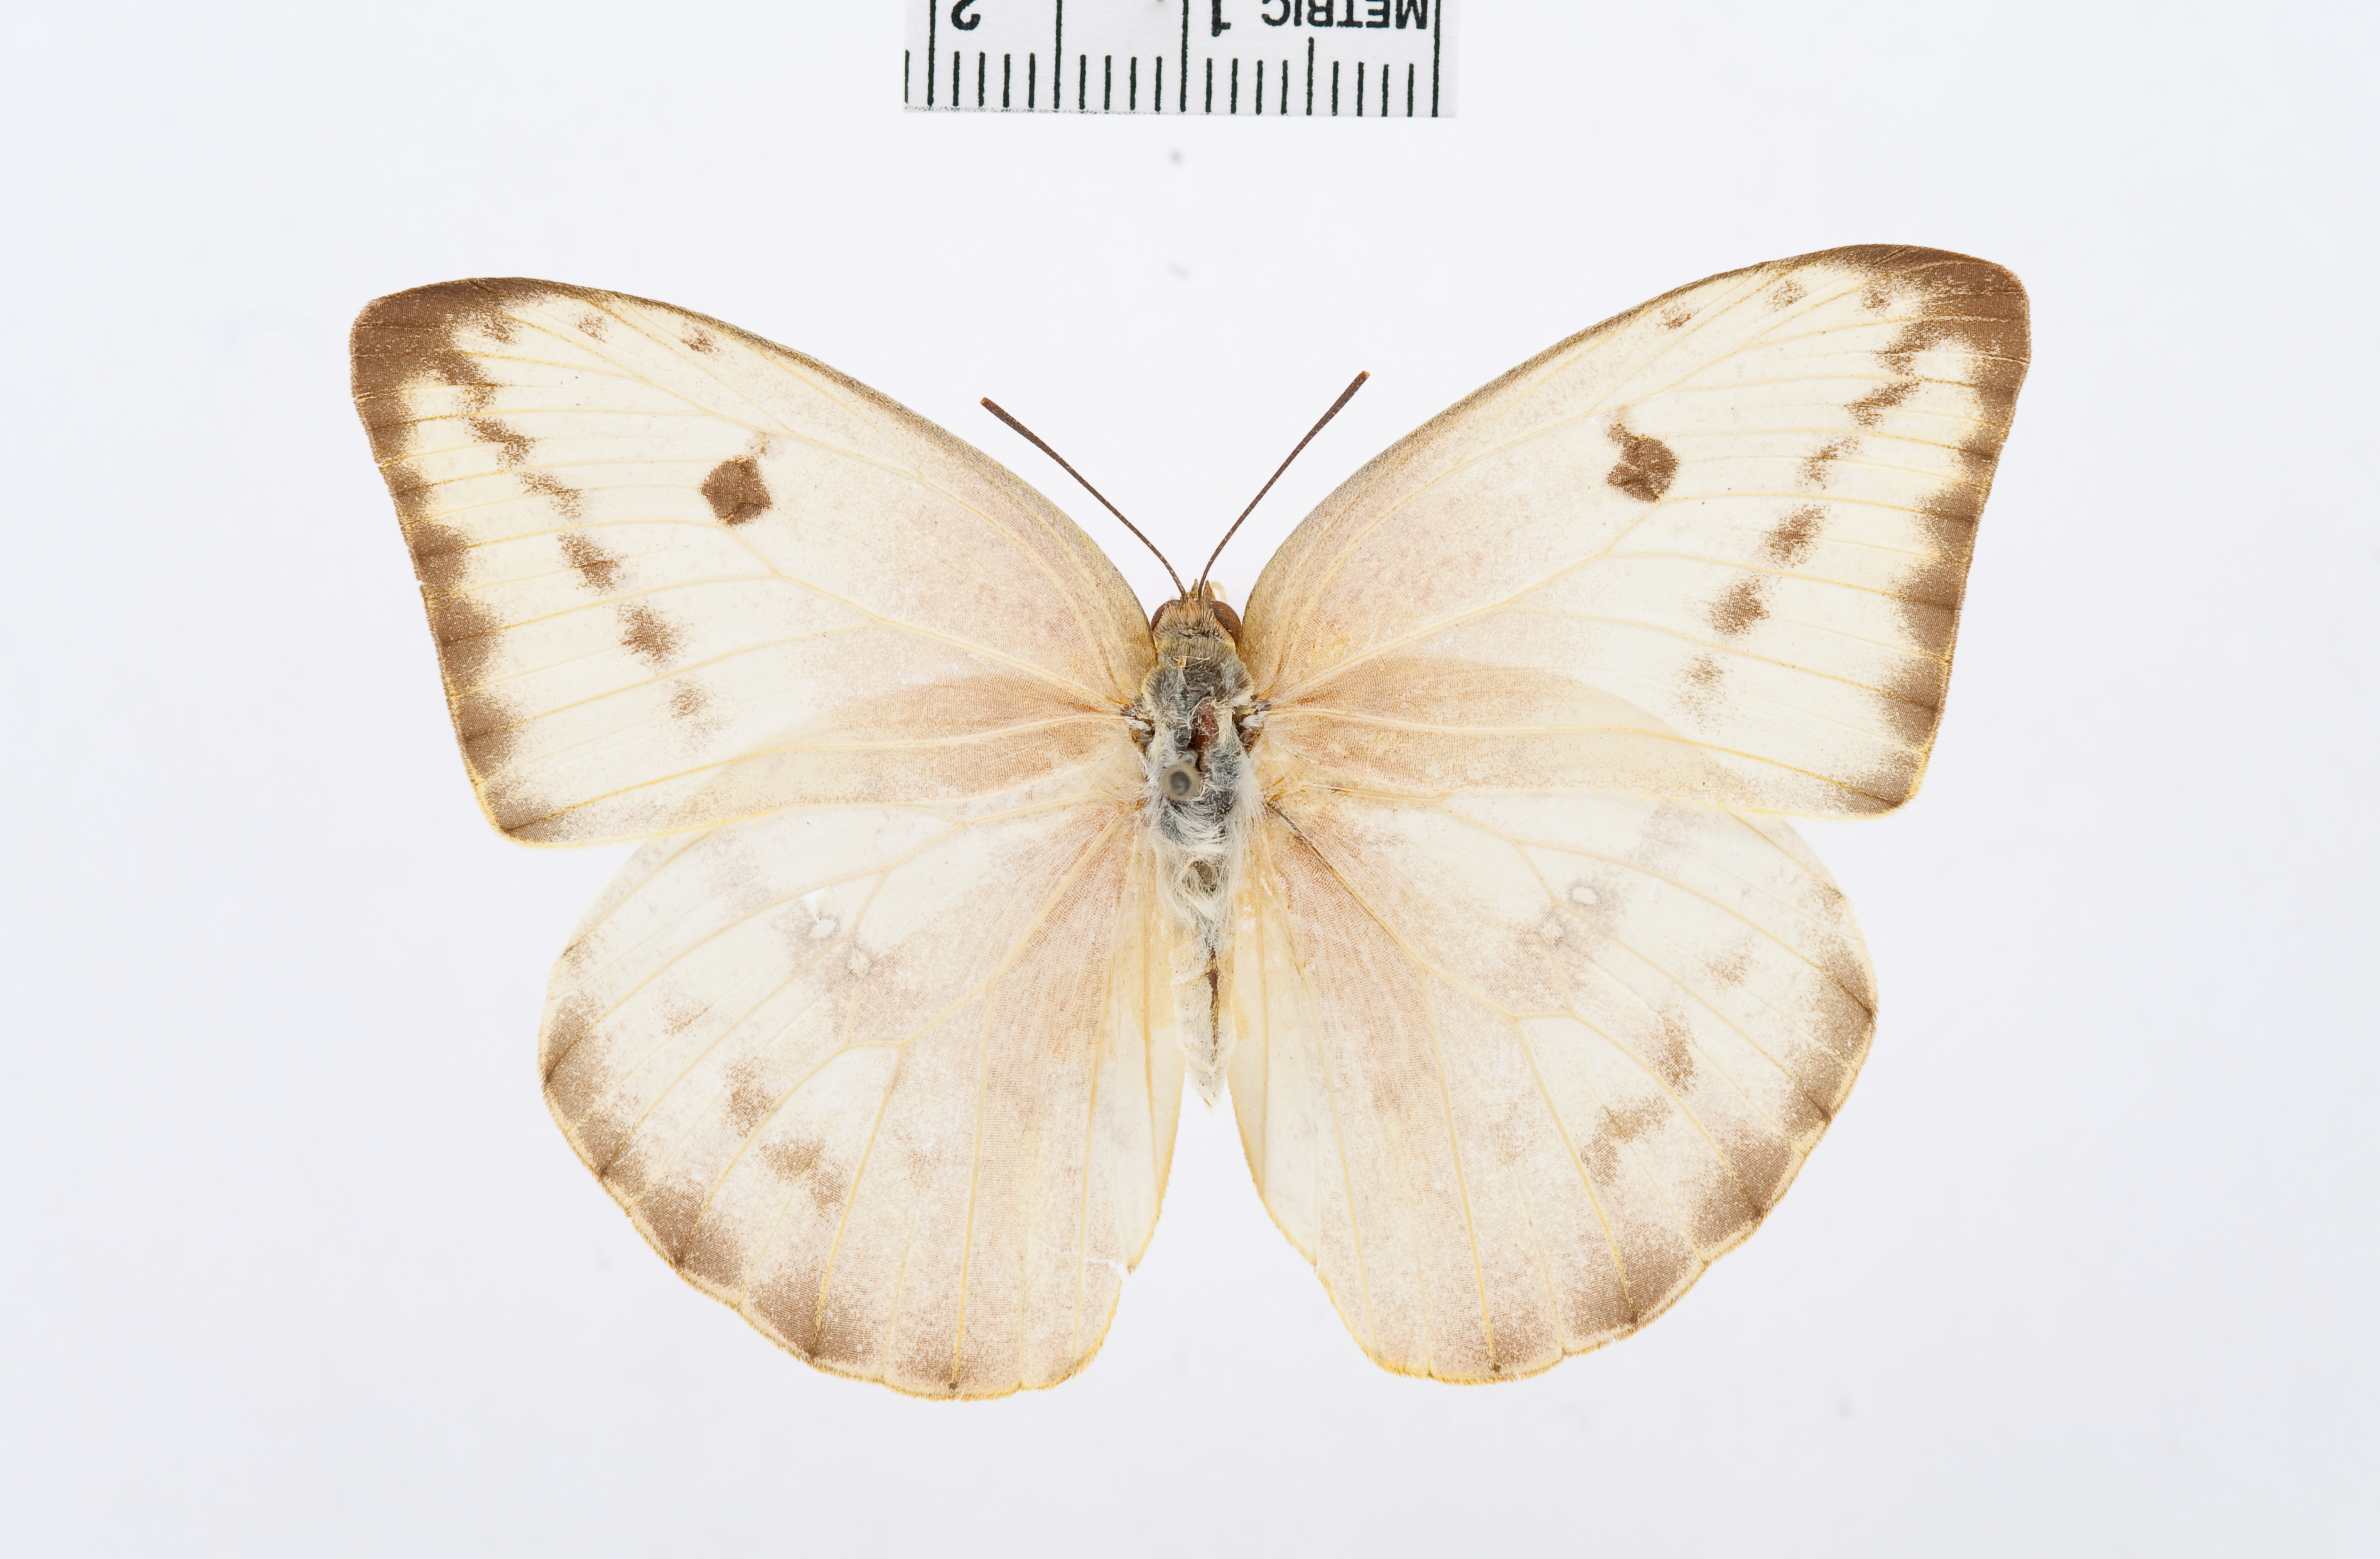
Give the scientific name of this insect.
Phoebis agarithe
